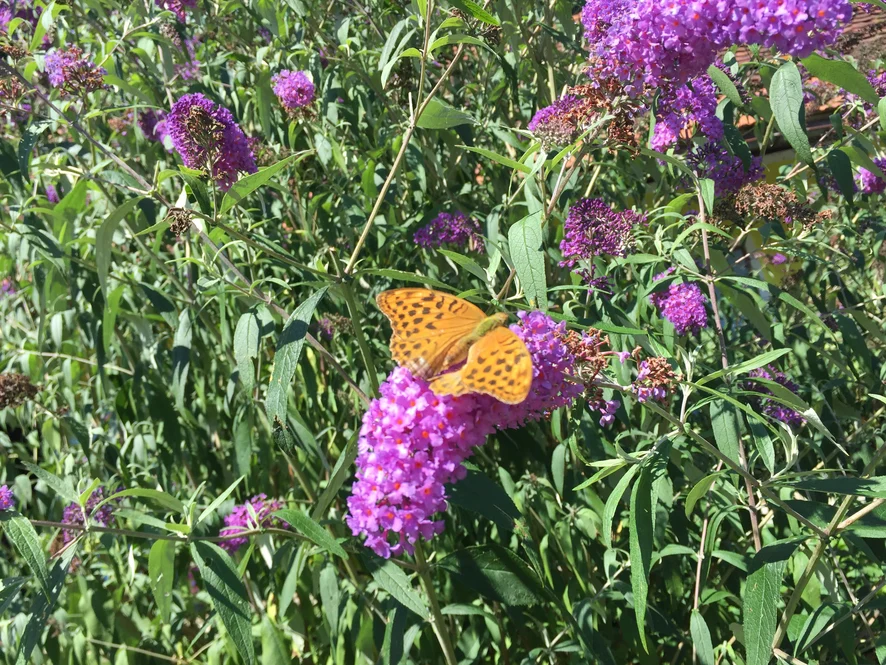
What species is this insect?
Argynnis paphia
